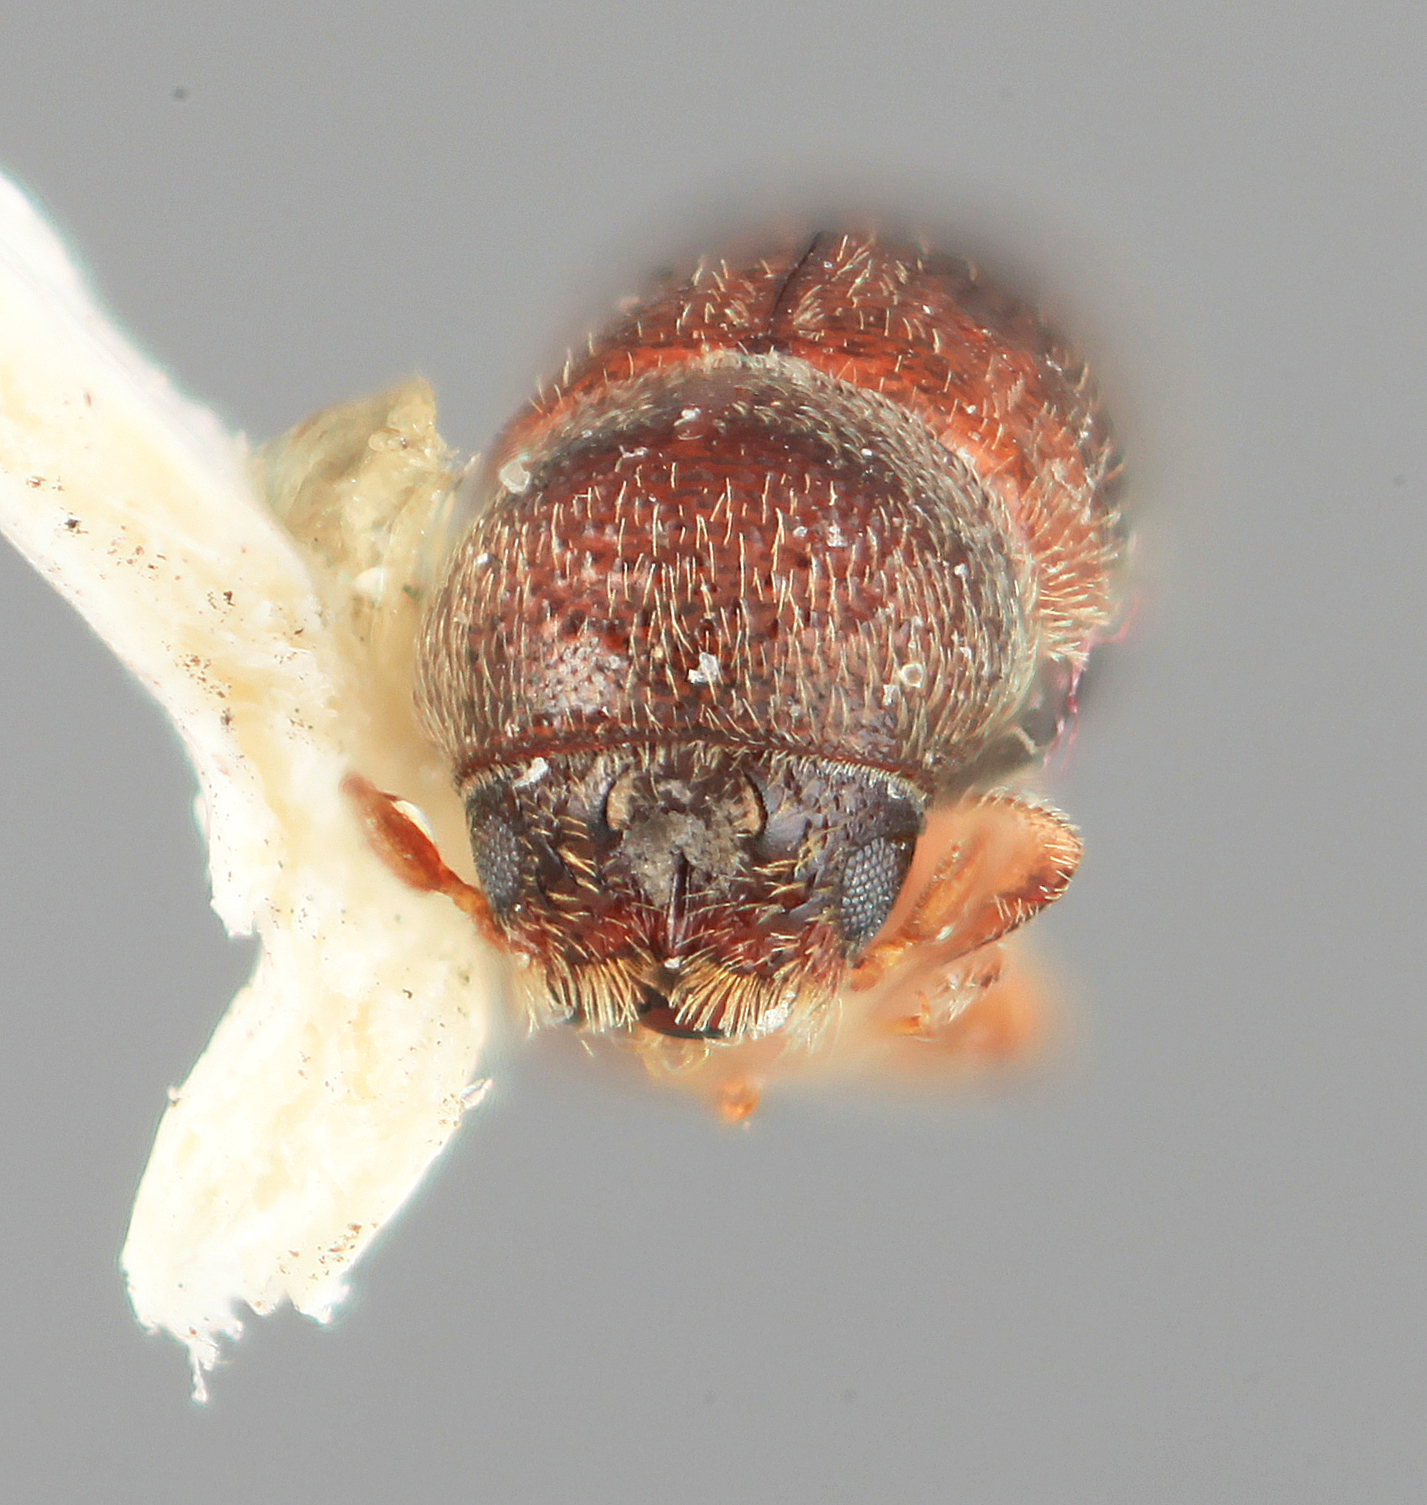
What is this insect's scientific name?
Araptus accinctus
